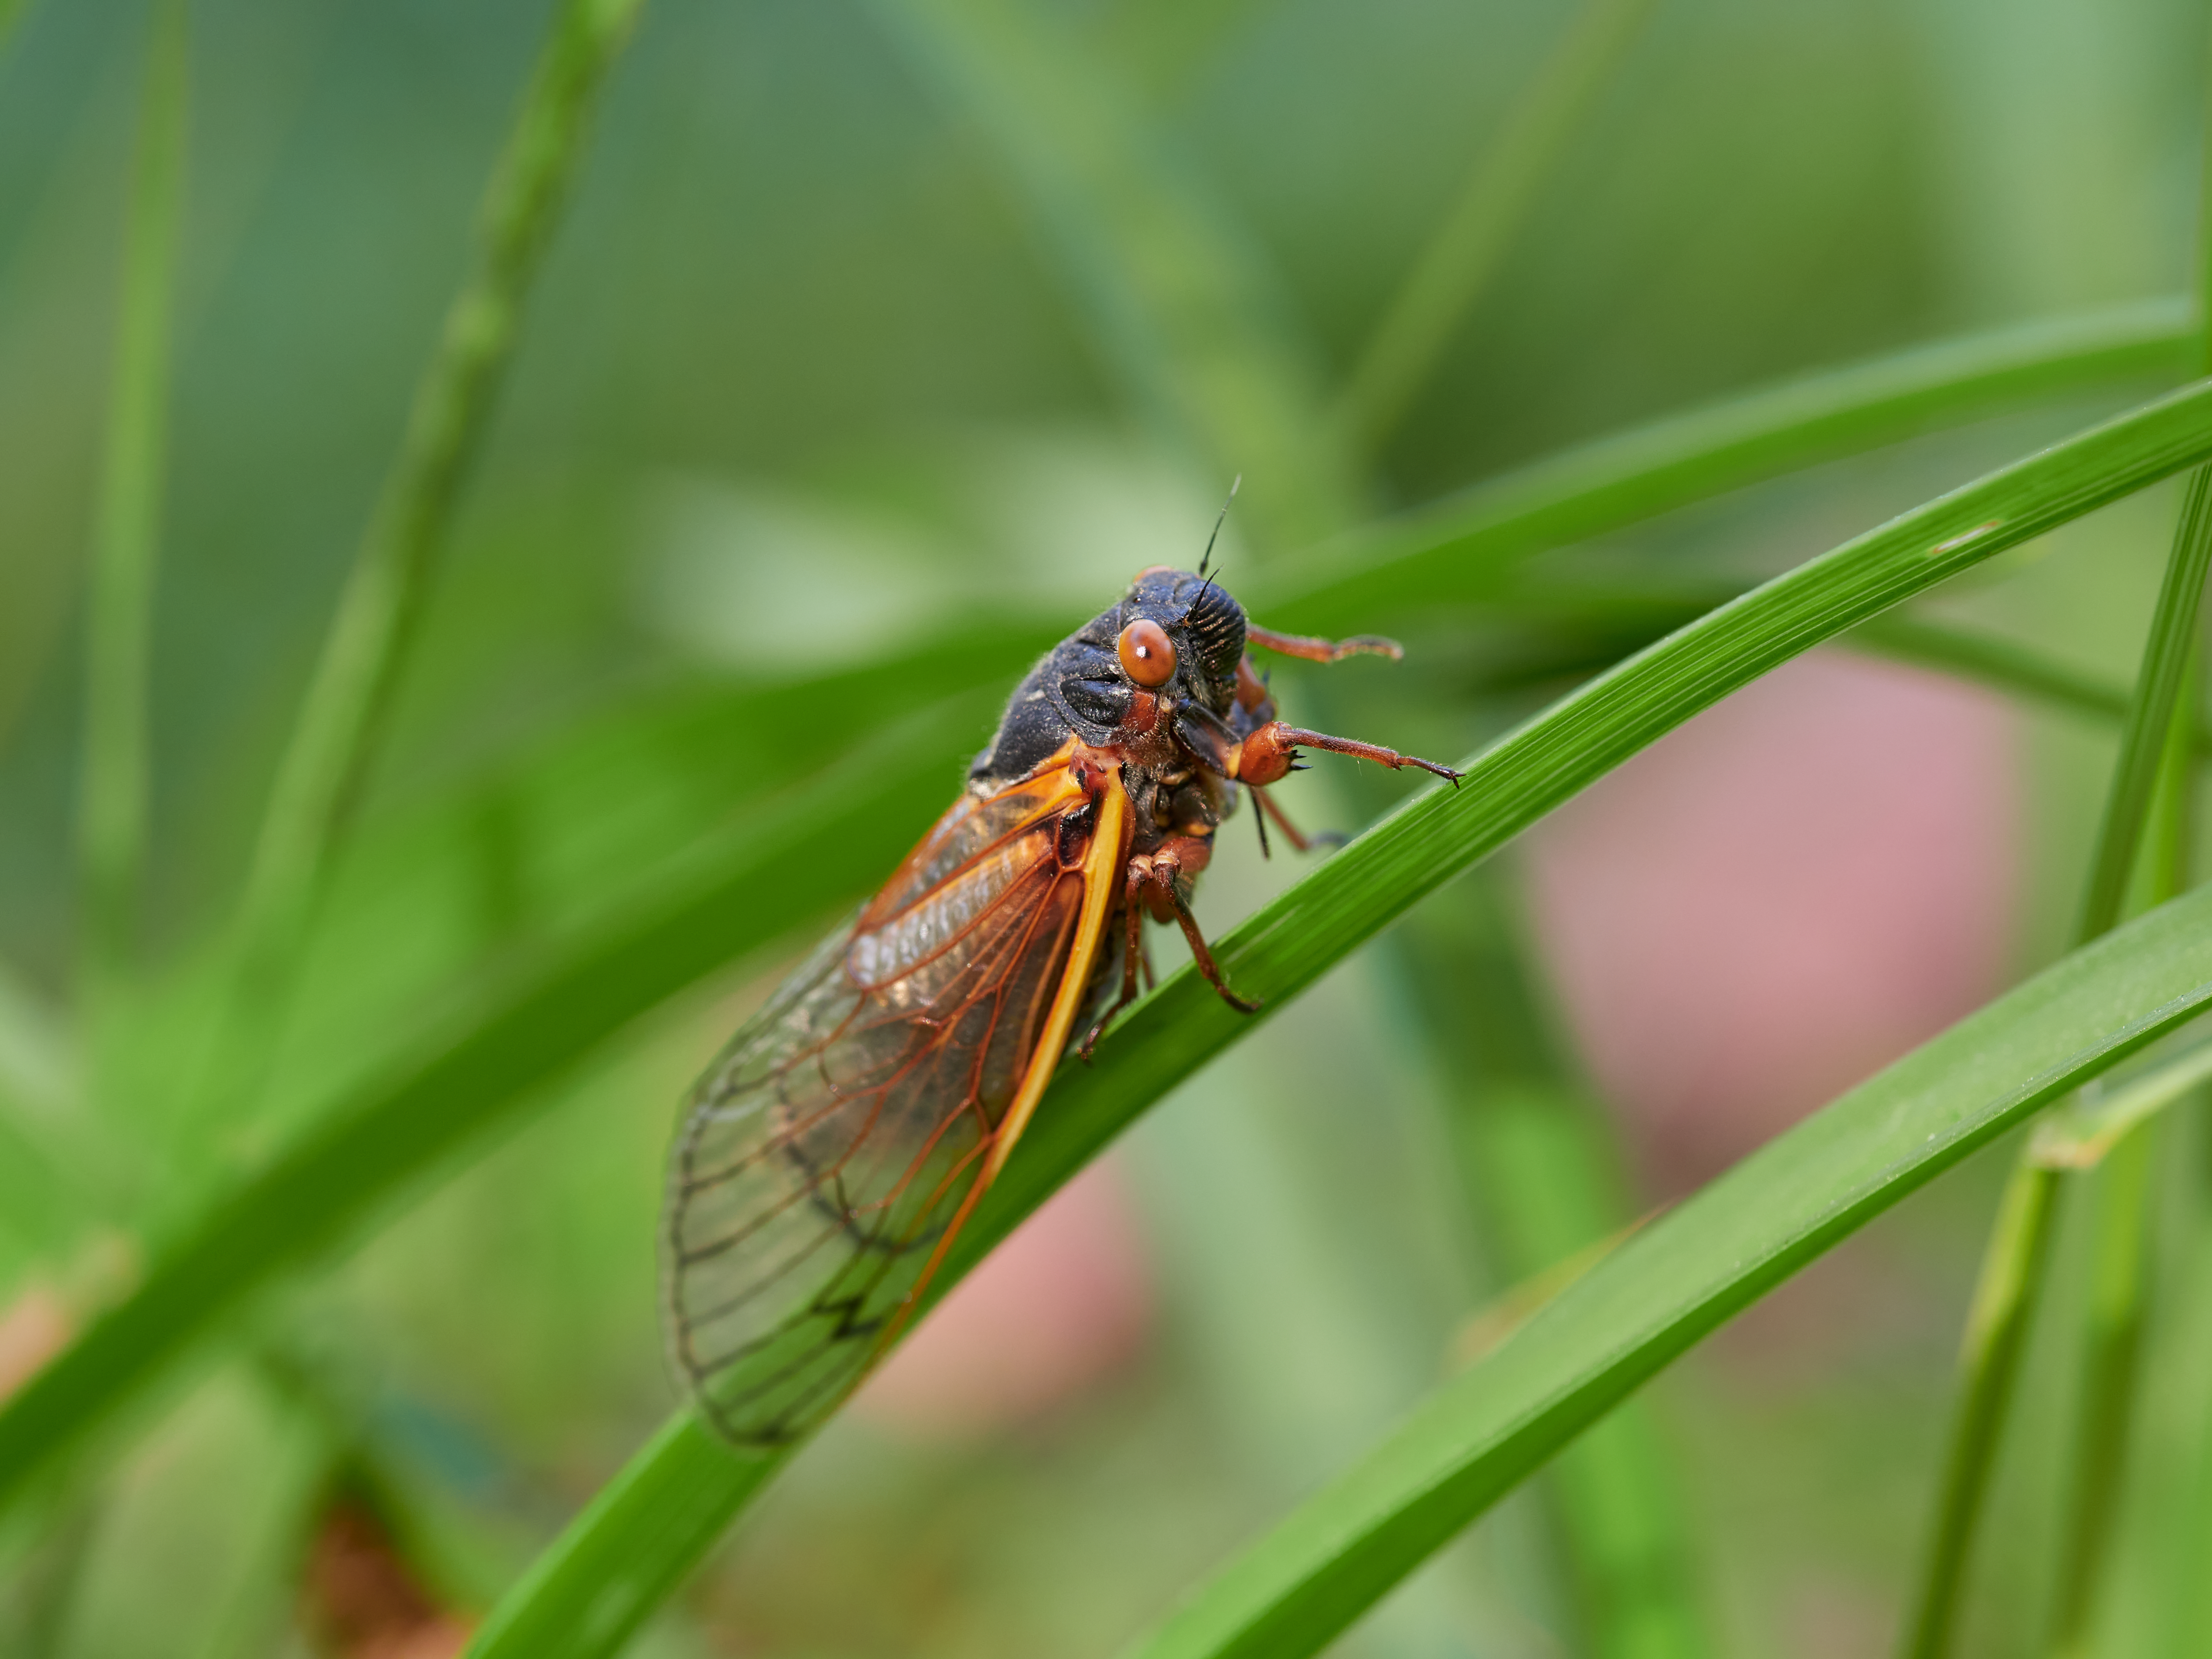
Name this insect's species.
Magicicada septendecim
